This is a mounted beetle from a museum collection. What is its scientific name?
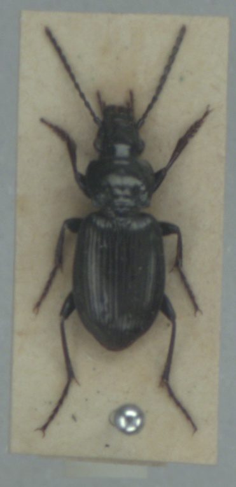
Pterostichus adstrictus
